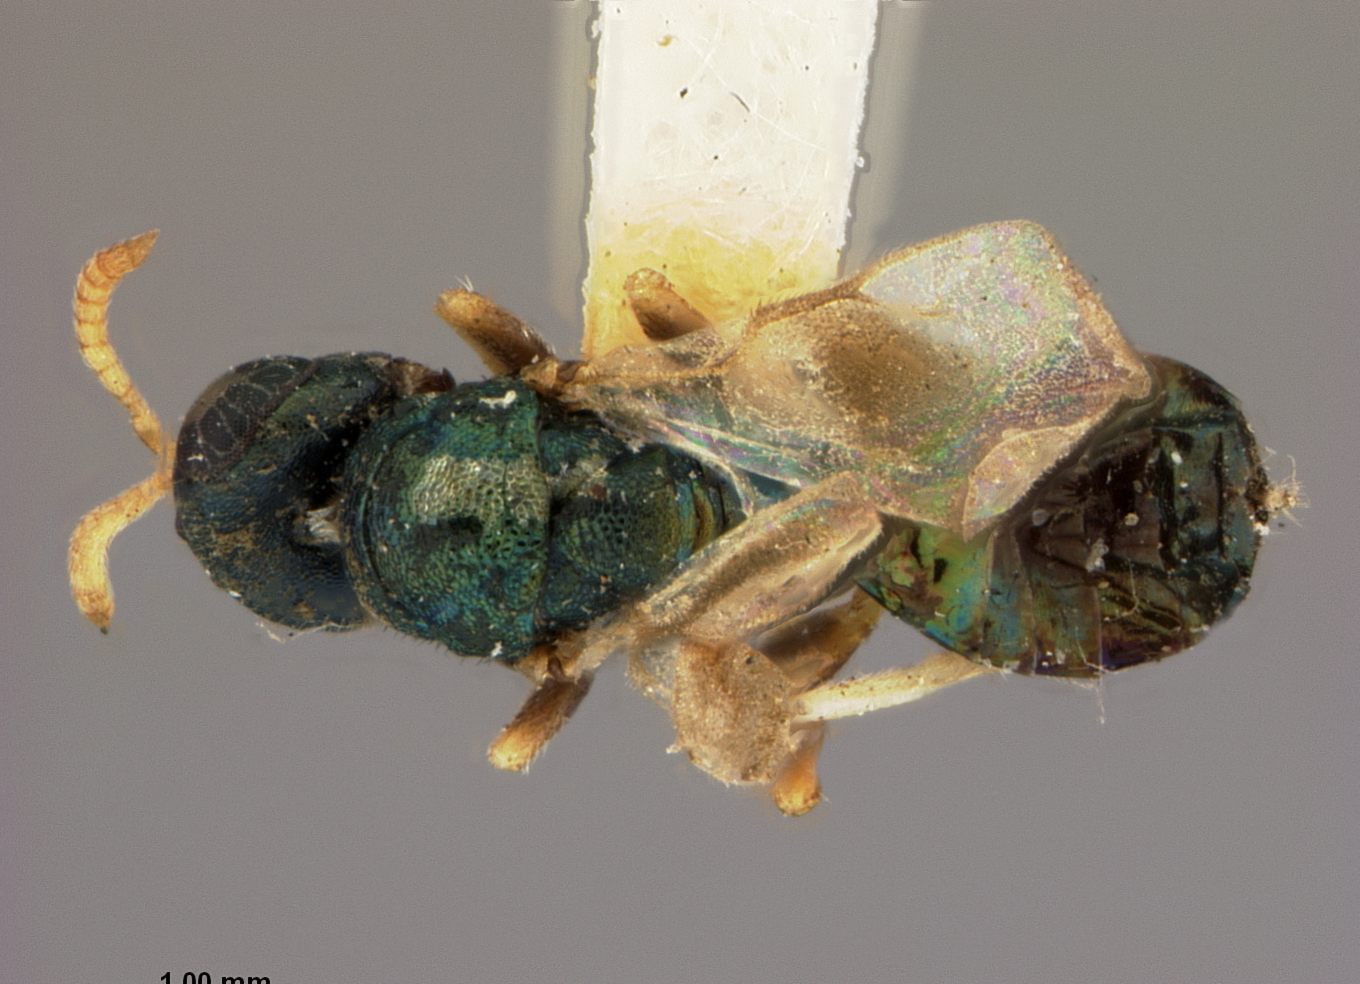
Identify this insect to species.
Homoporus japonicus
